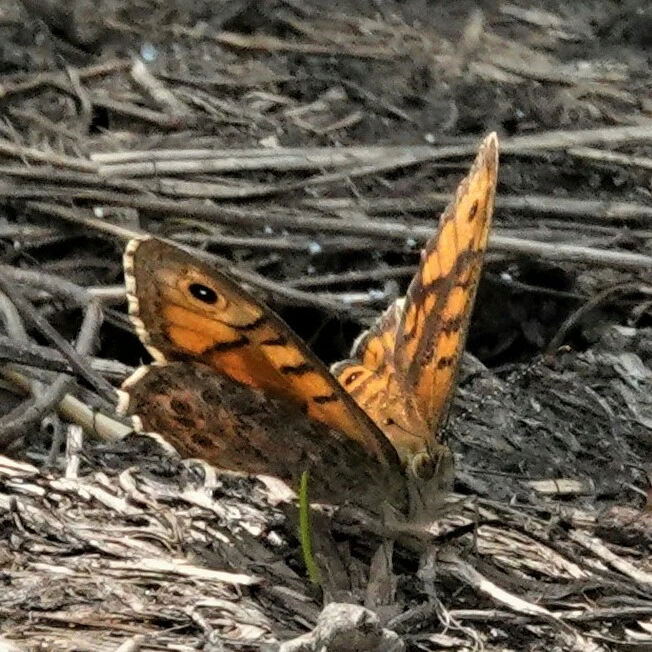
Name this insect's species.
Lasiommata megera (also Pararge megera)
